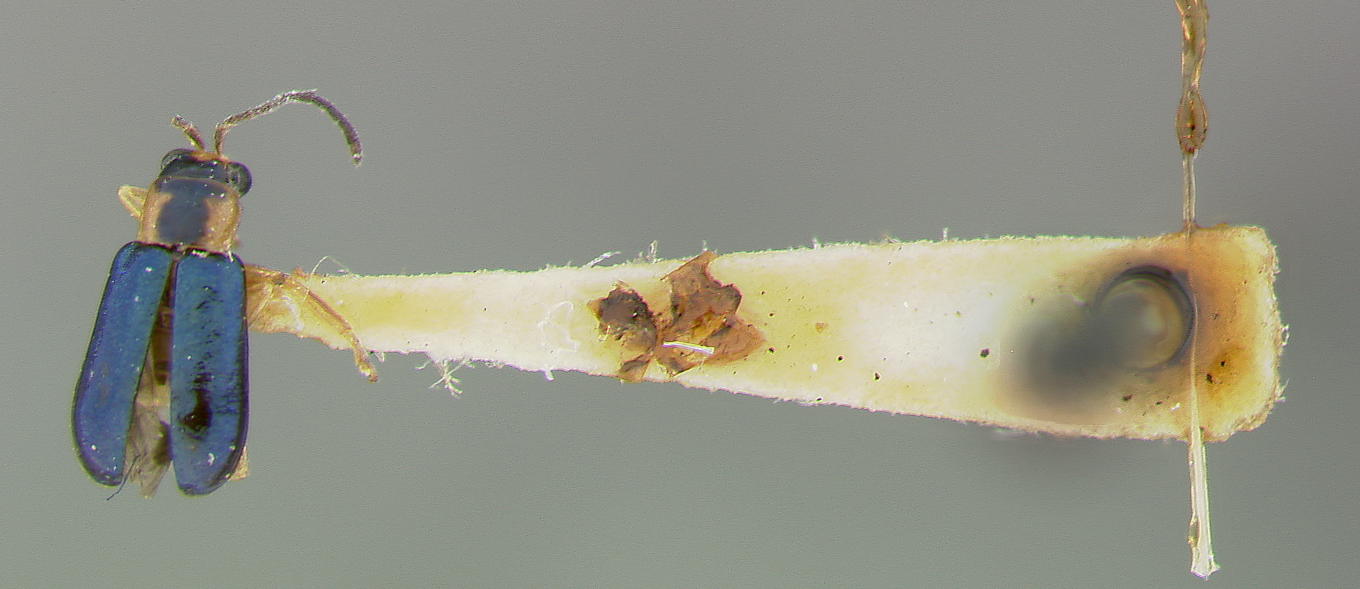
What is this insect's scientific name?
Ectmesopus occipitalis
